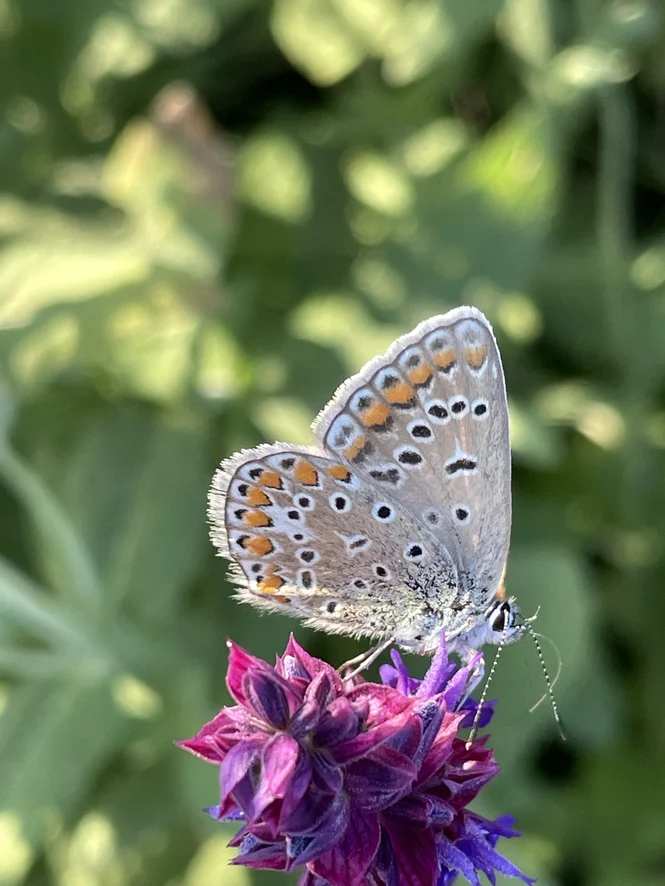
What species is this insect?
Polyommatus icarus
